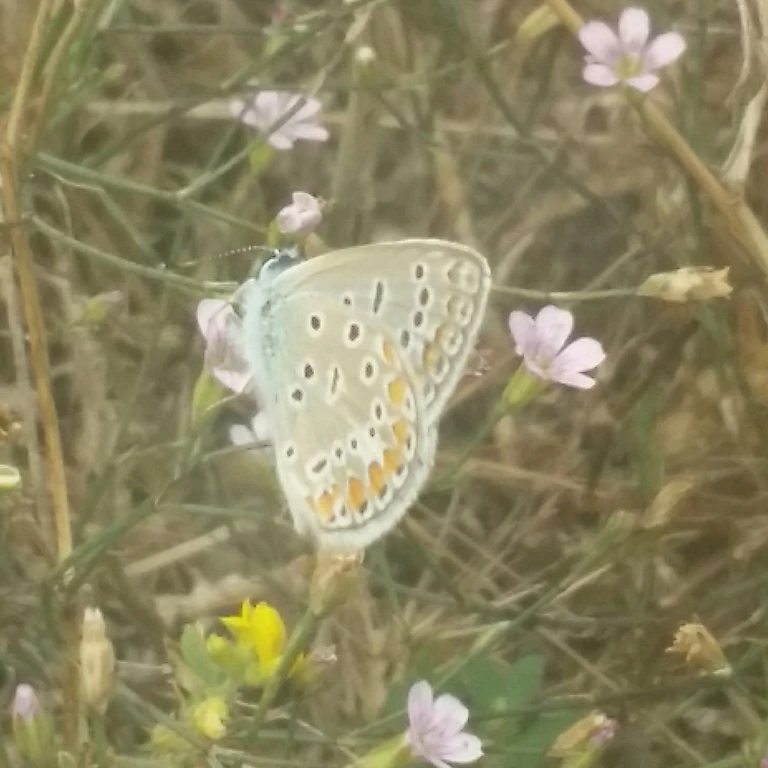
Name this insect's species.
Polyommatus icarus
